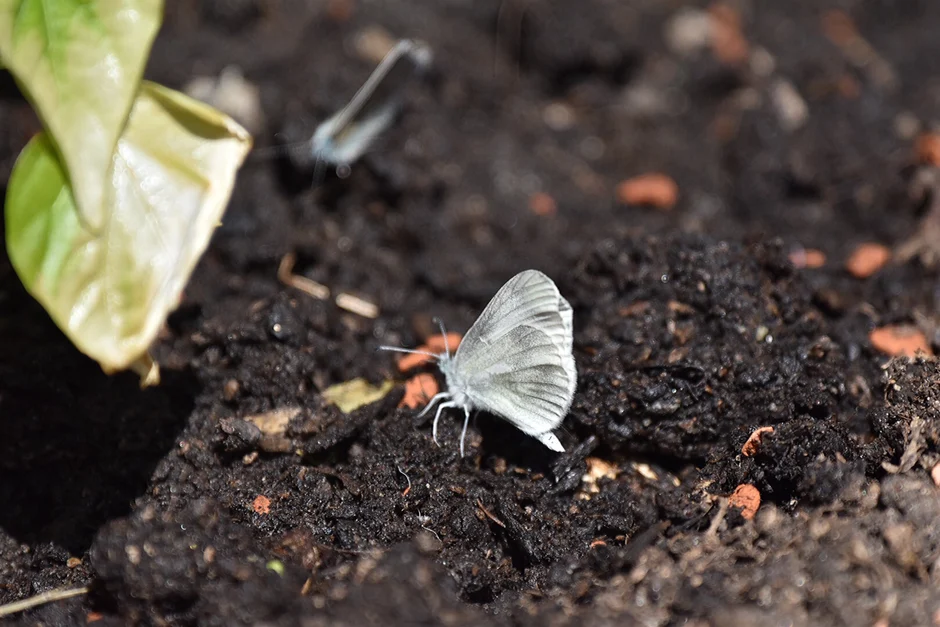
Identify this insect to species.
Leptidea sinapis/juvernica
